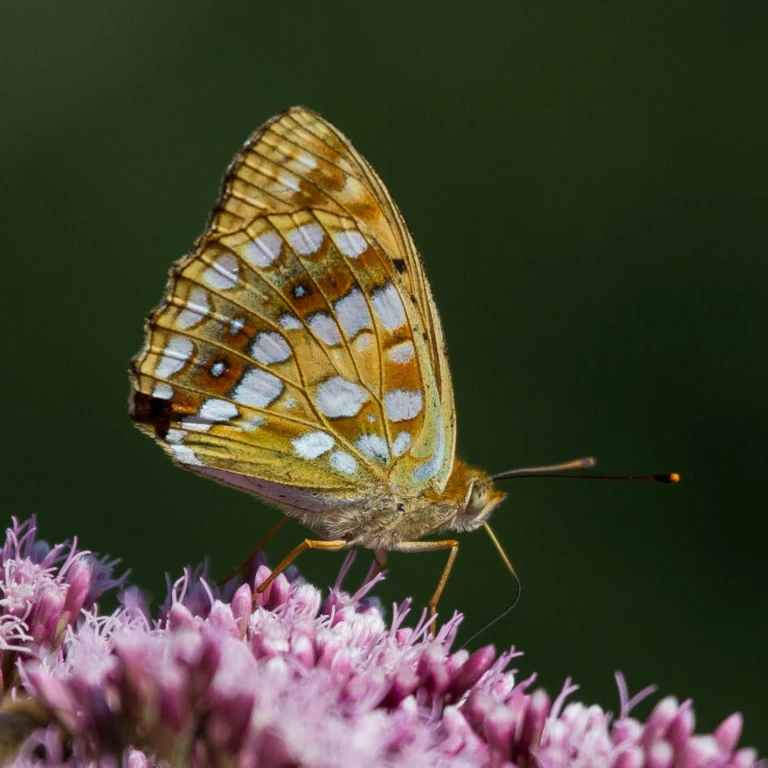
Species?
Fabriciana adippe
